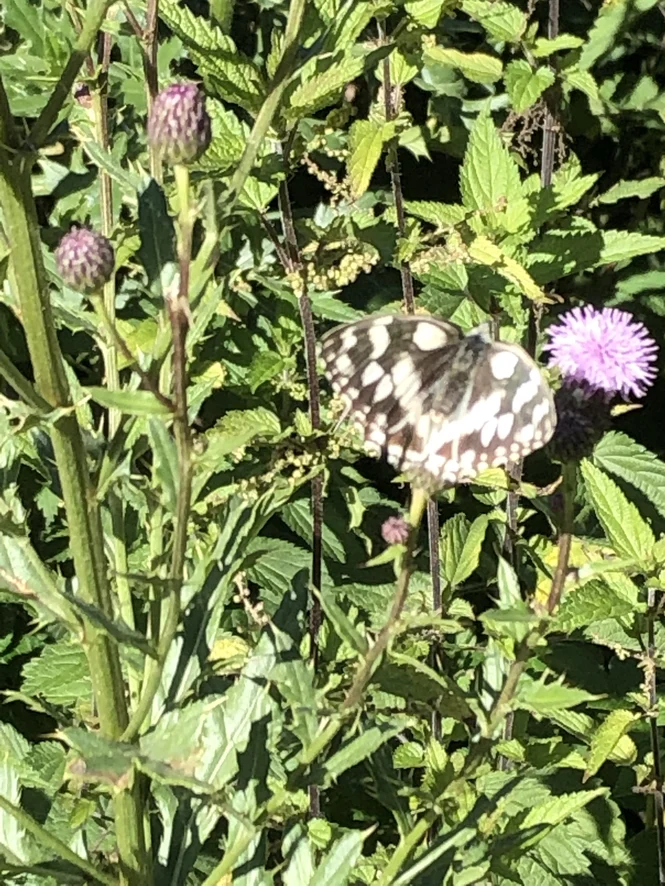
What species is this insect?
Melanargia galathea
